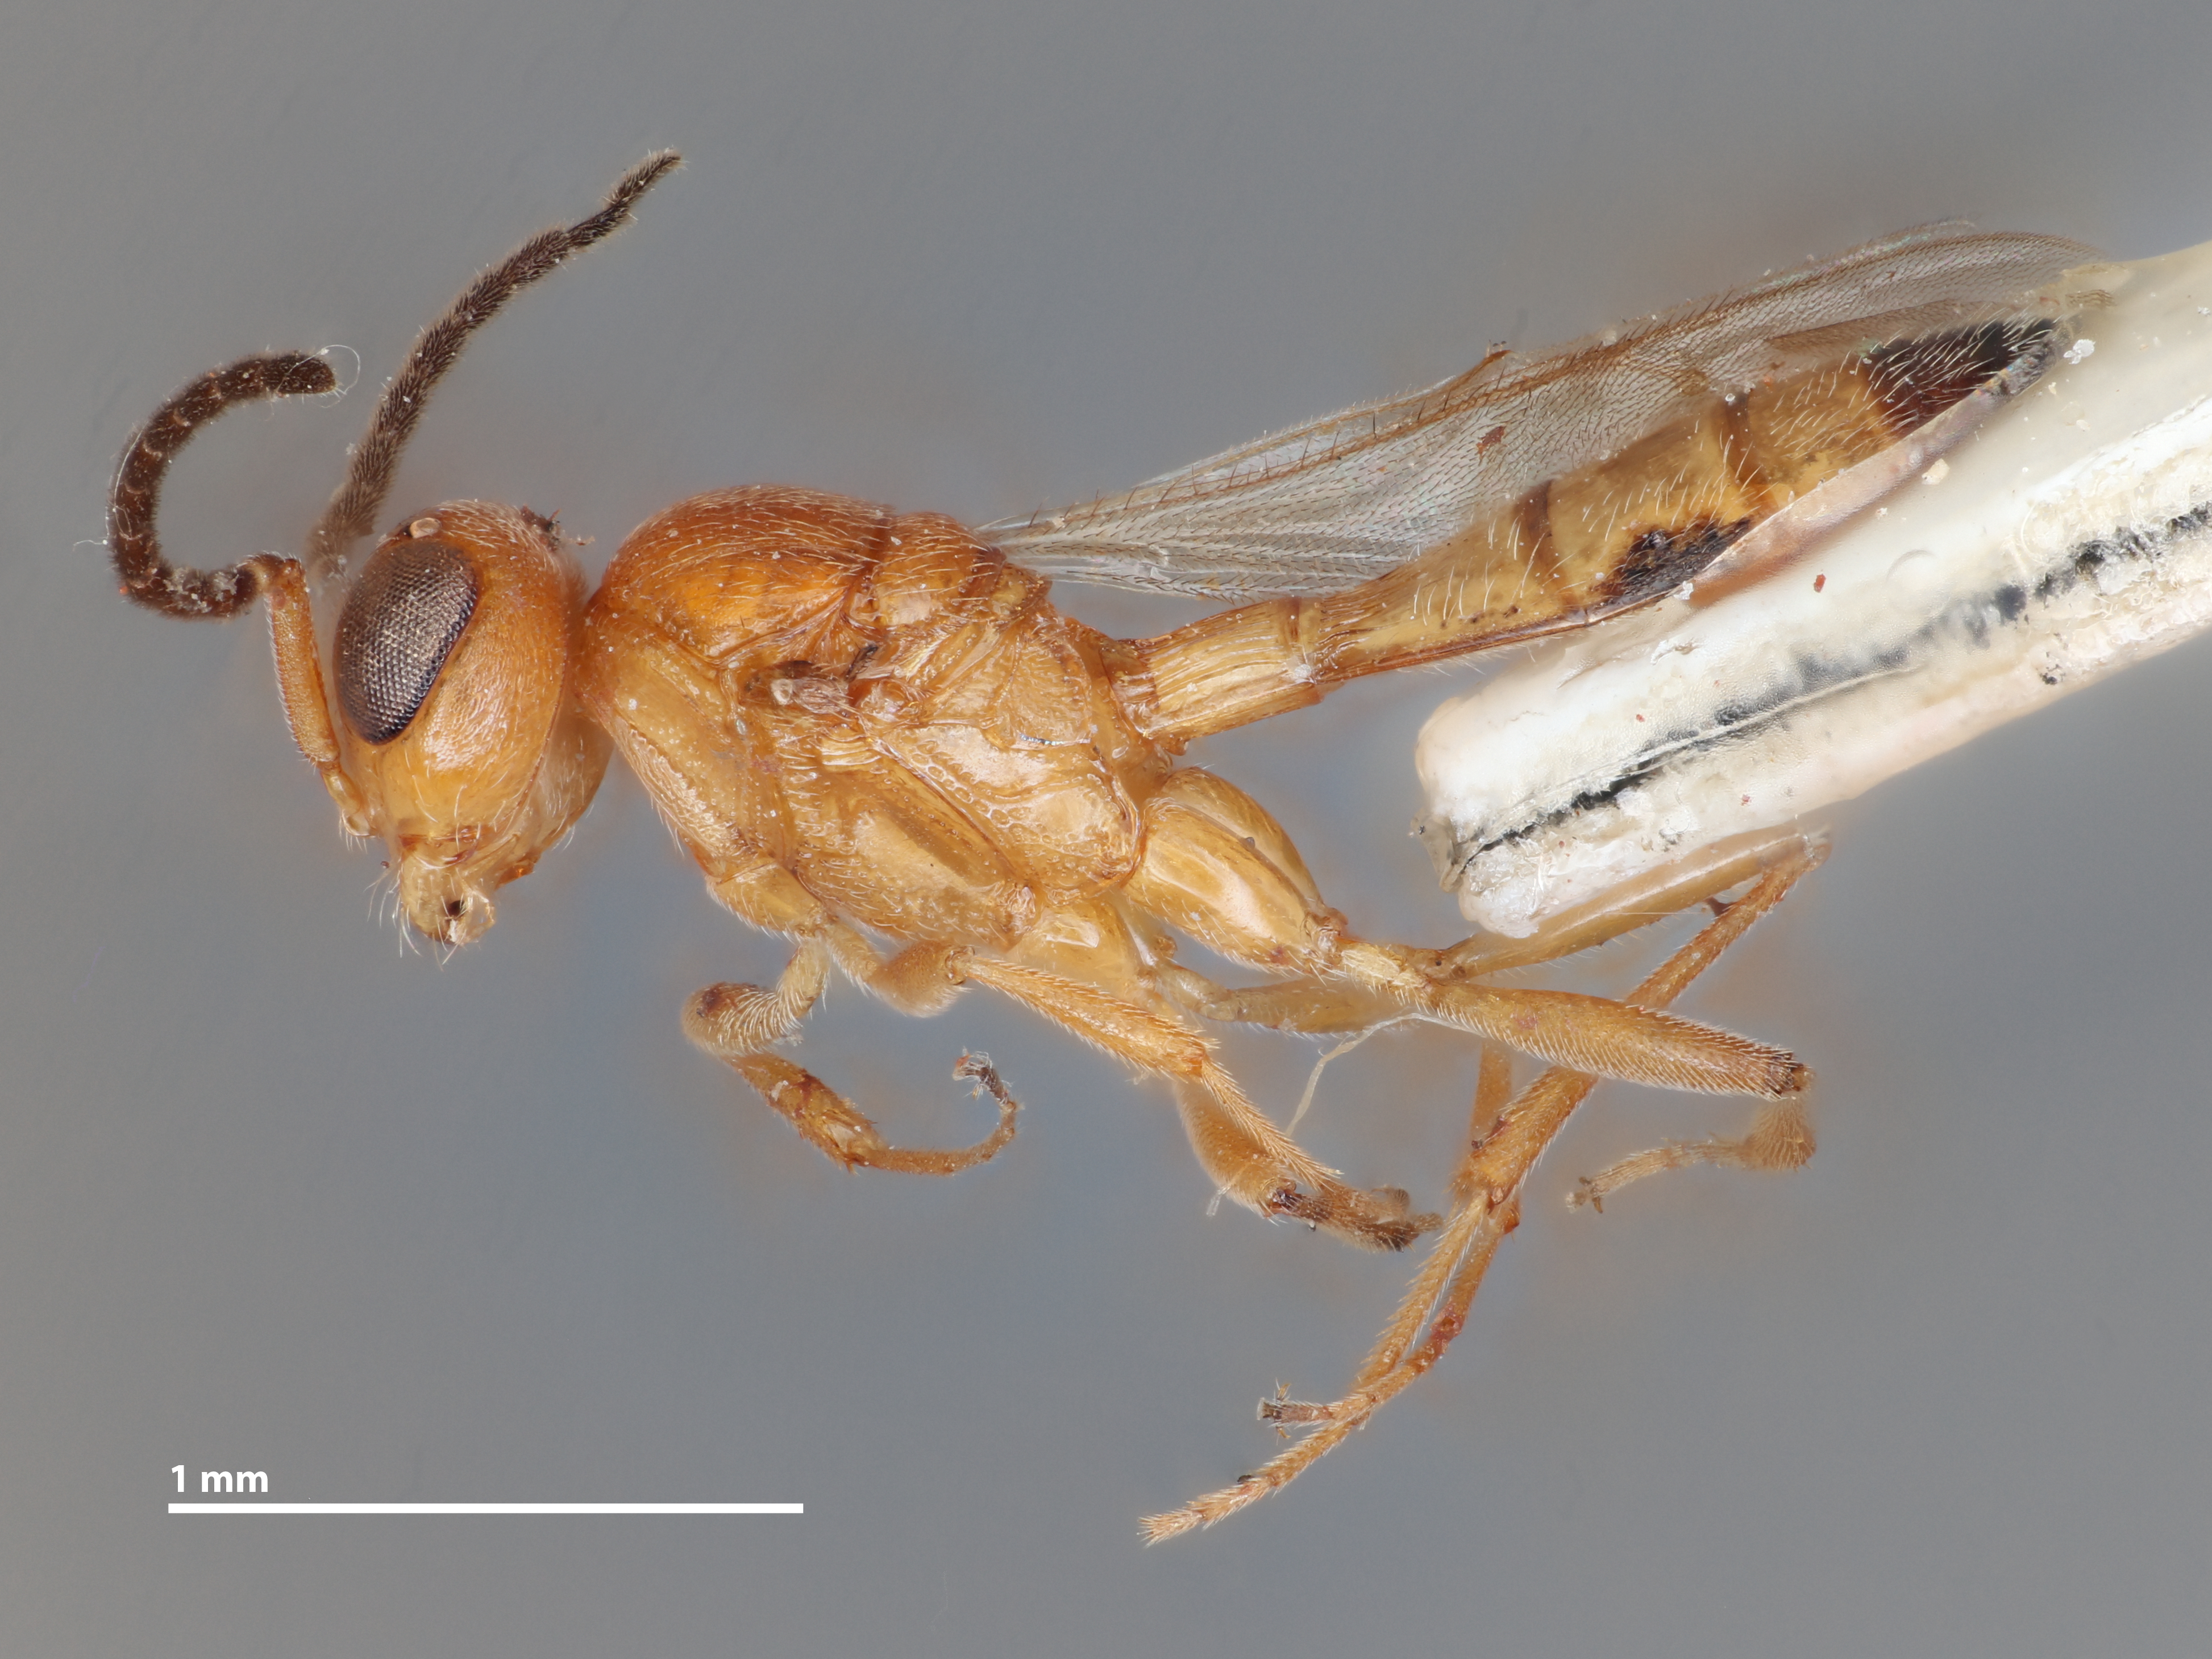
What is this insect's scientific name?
Calliscelio coorgensis
